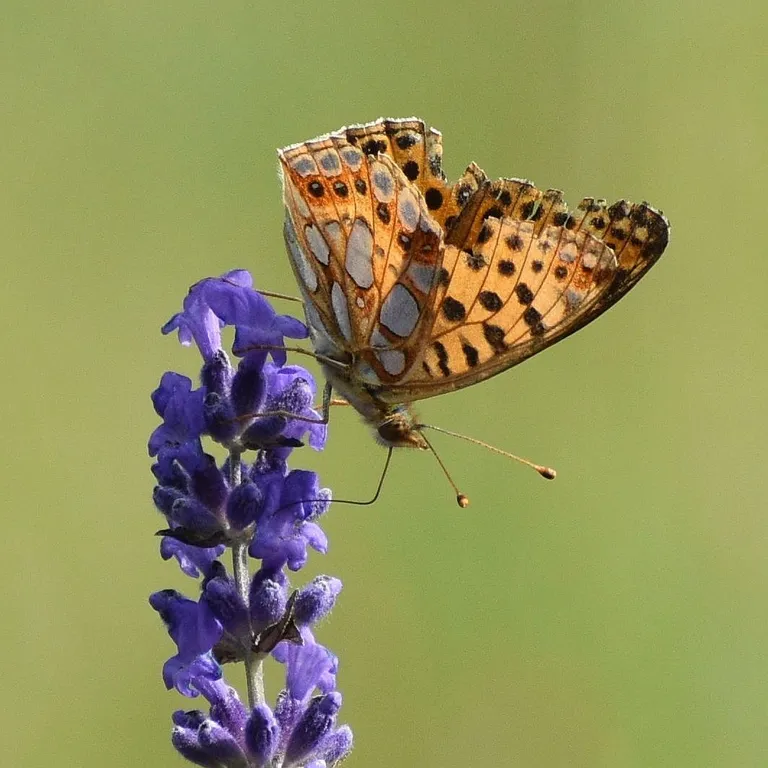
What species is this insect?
Issoria lathonia
